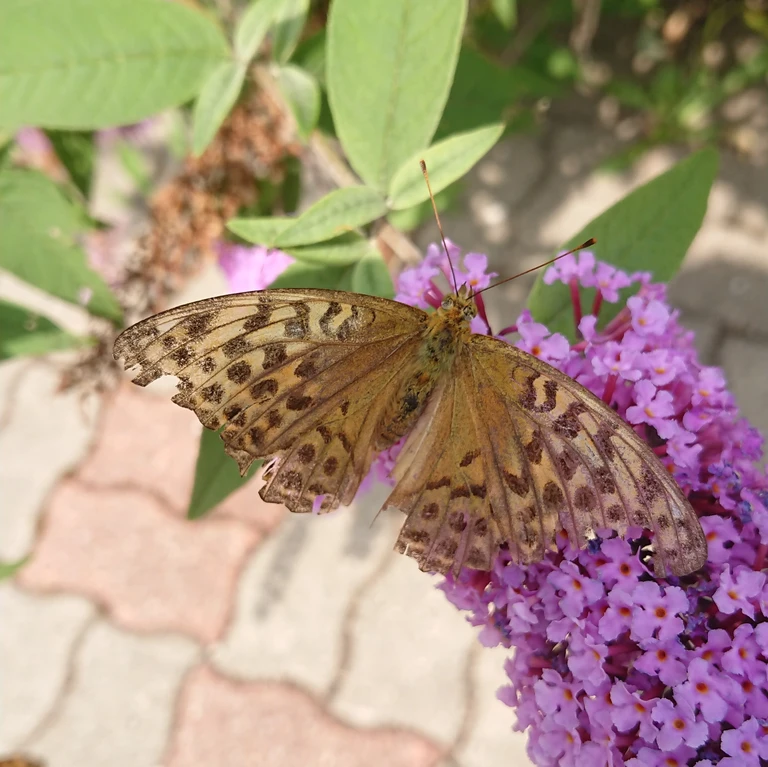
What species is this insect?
Argynnis paphia
